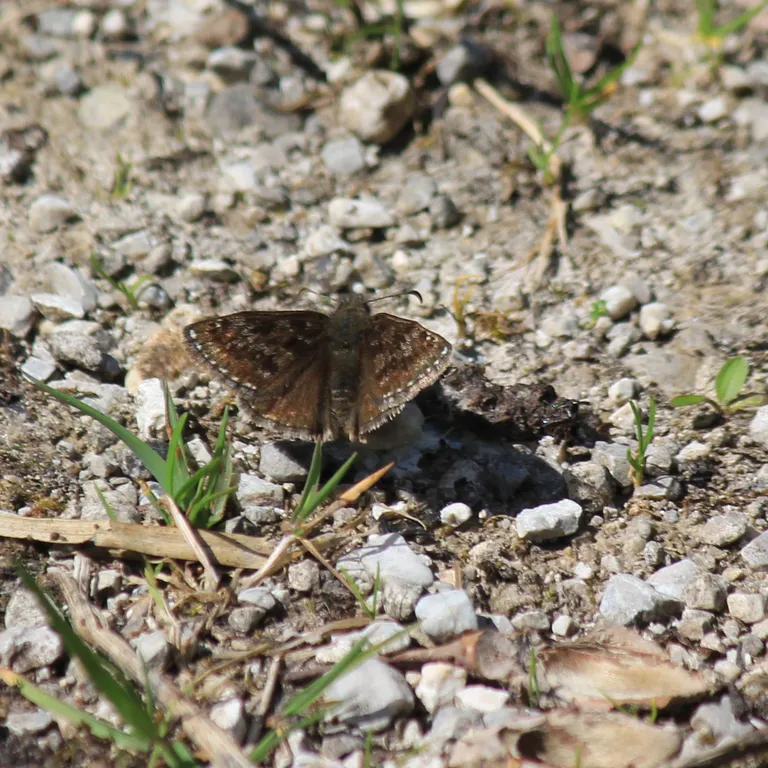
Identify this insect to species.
Erynnis tages
